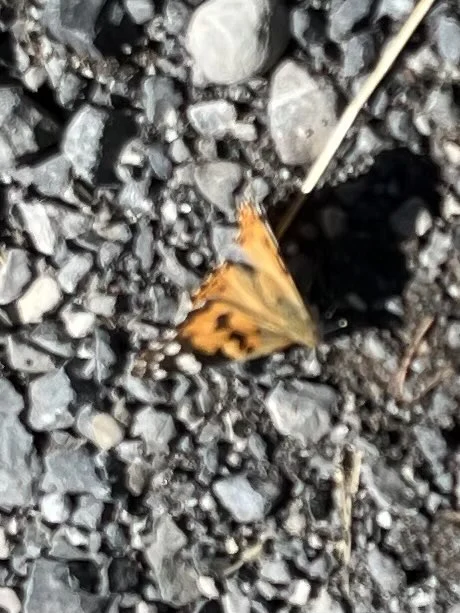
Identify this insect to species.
Vanessa cardui
